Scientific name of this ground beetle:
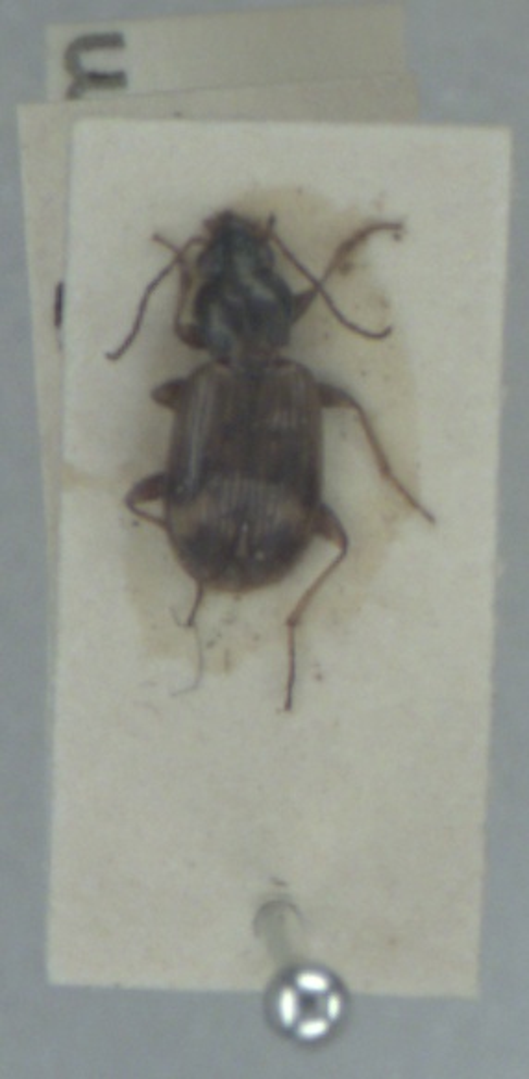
Bembidion dentellum
